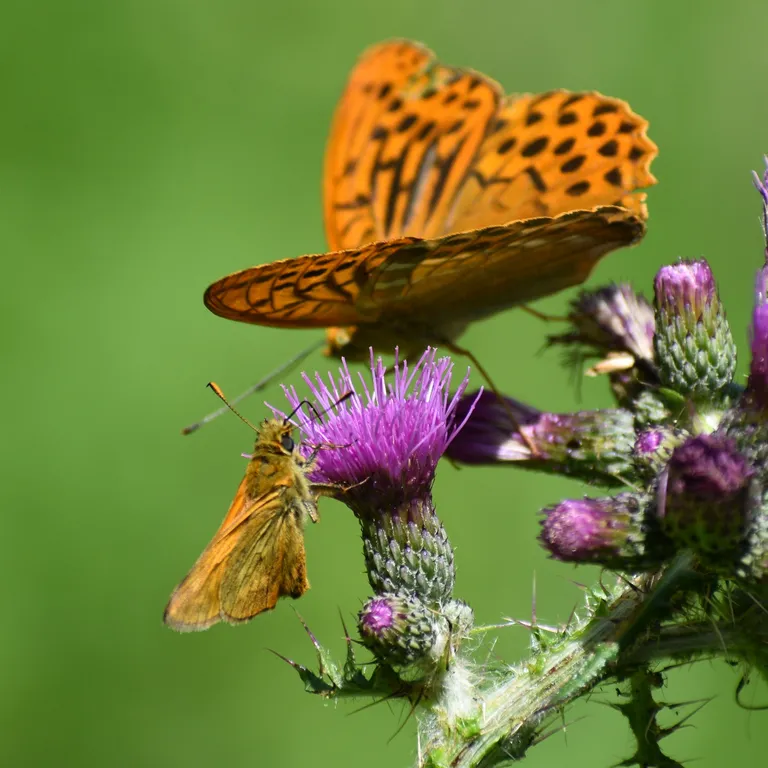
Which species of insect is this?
Ochlodes sylvanus (also Ochlodes venata)
